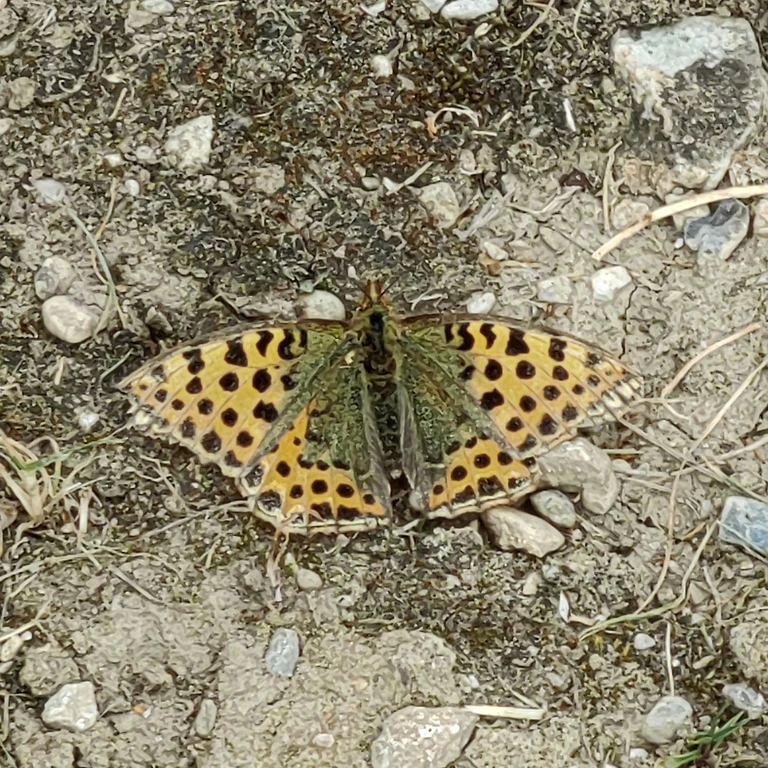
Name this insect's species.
Issoria lathonia
